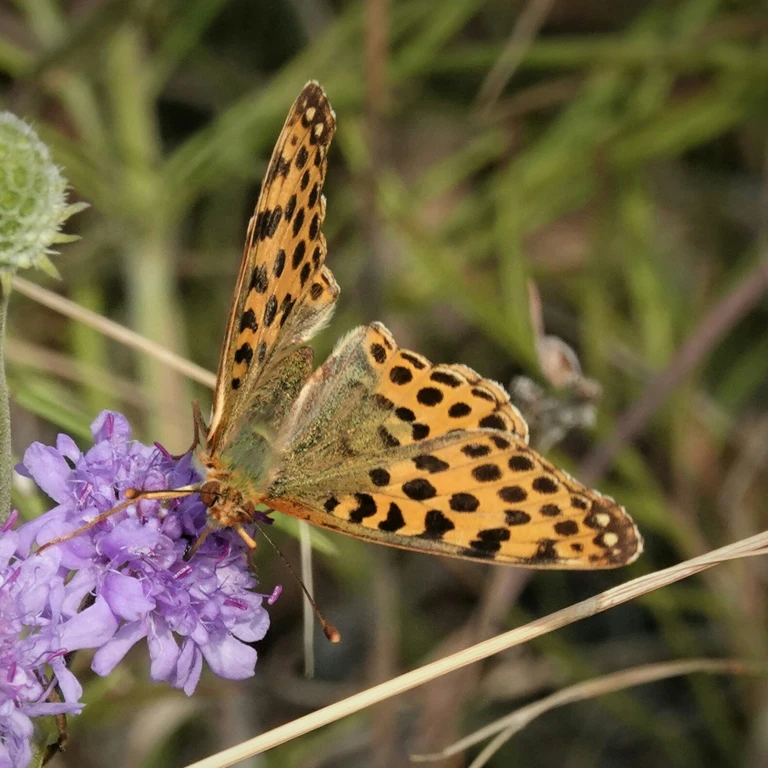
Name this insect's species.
Issoria lathonia
